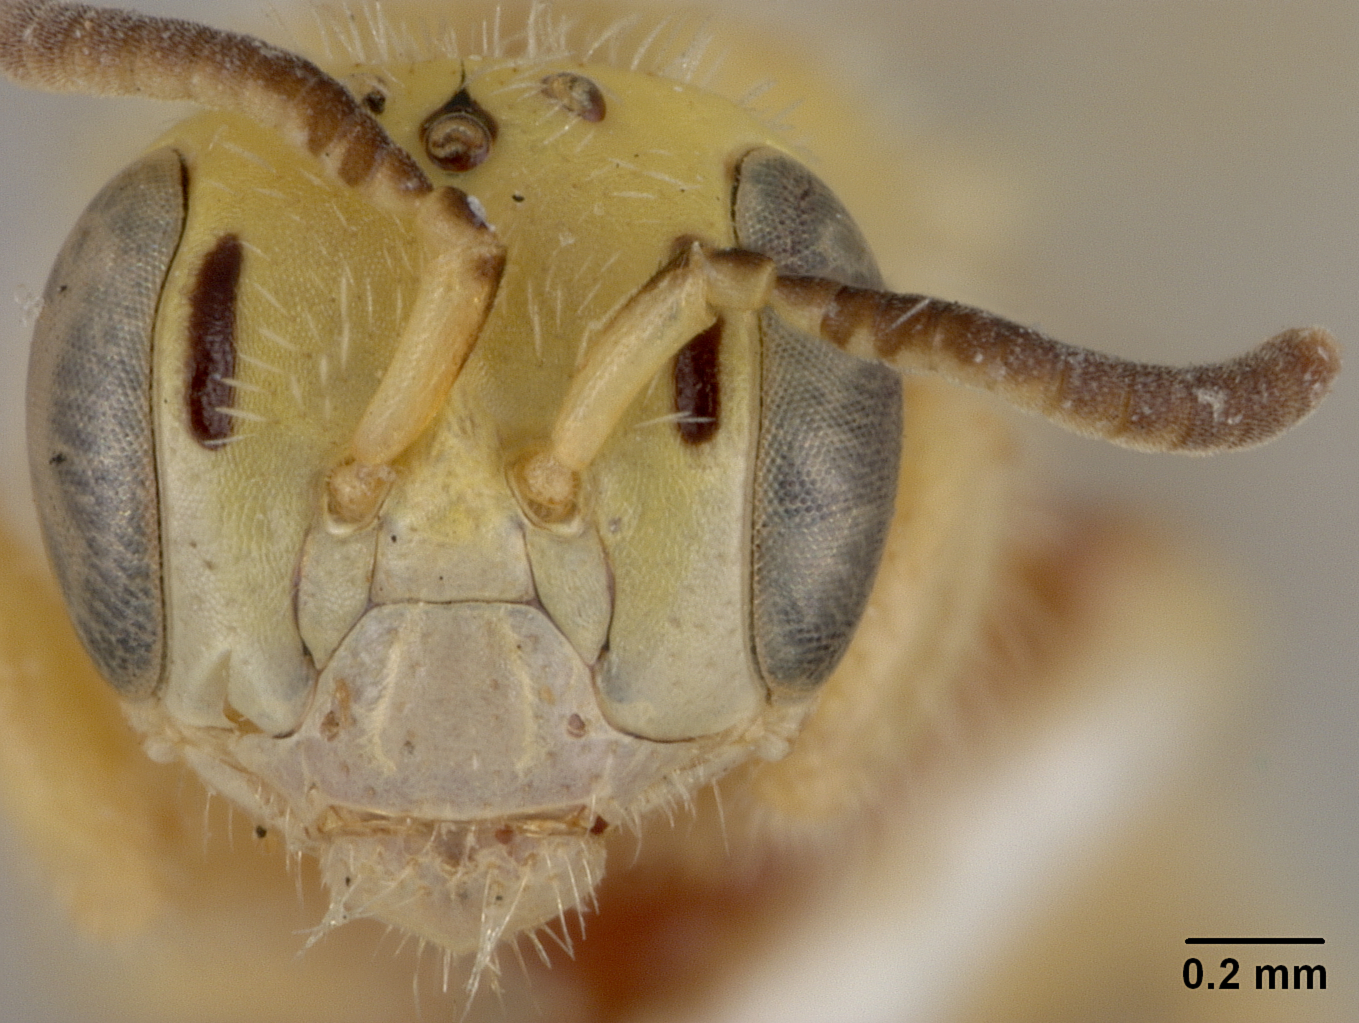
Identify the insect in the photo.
Perdita variegata
